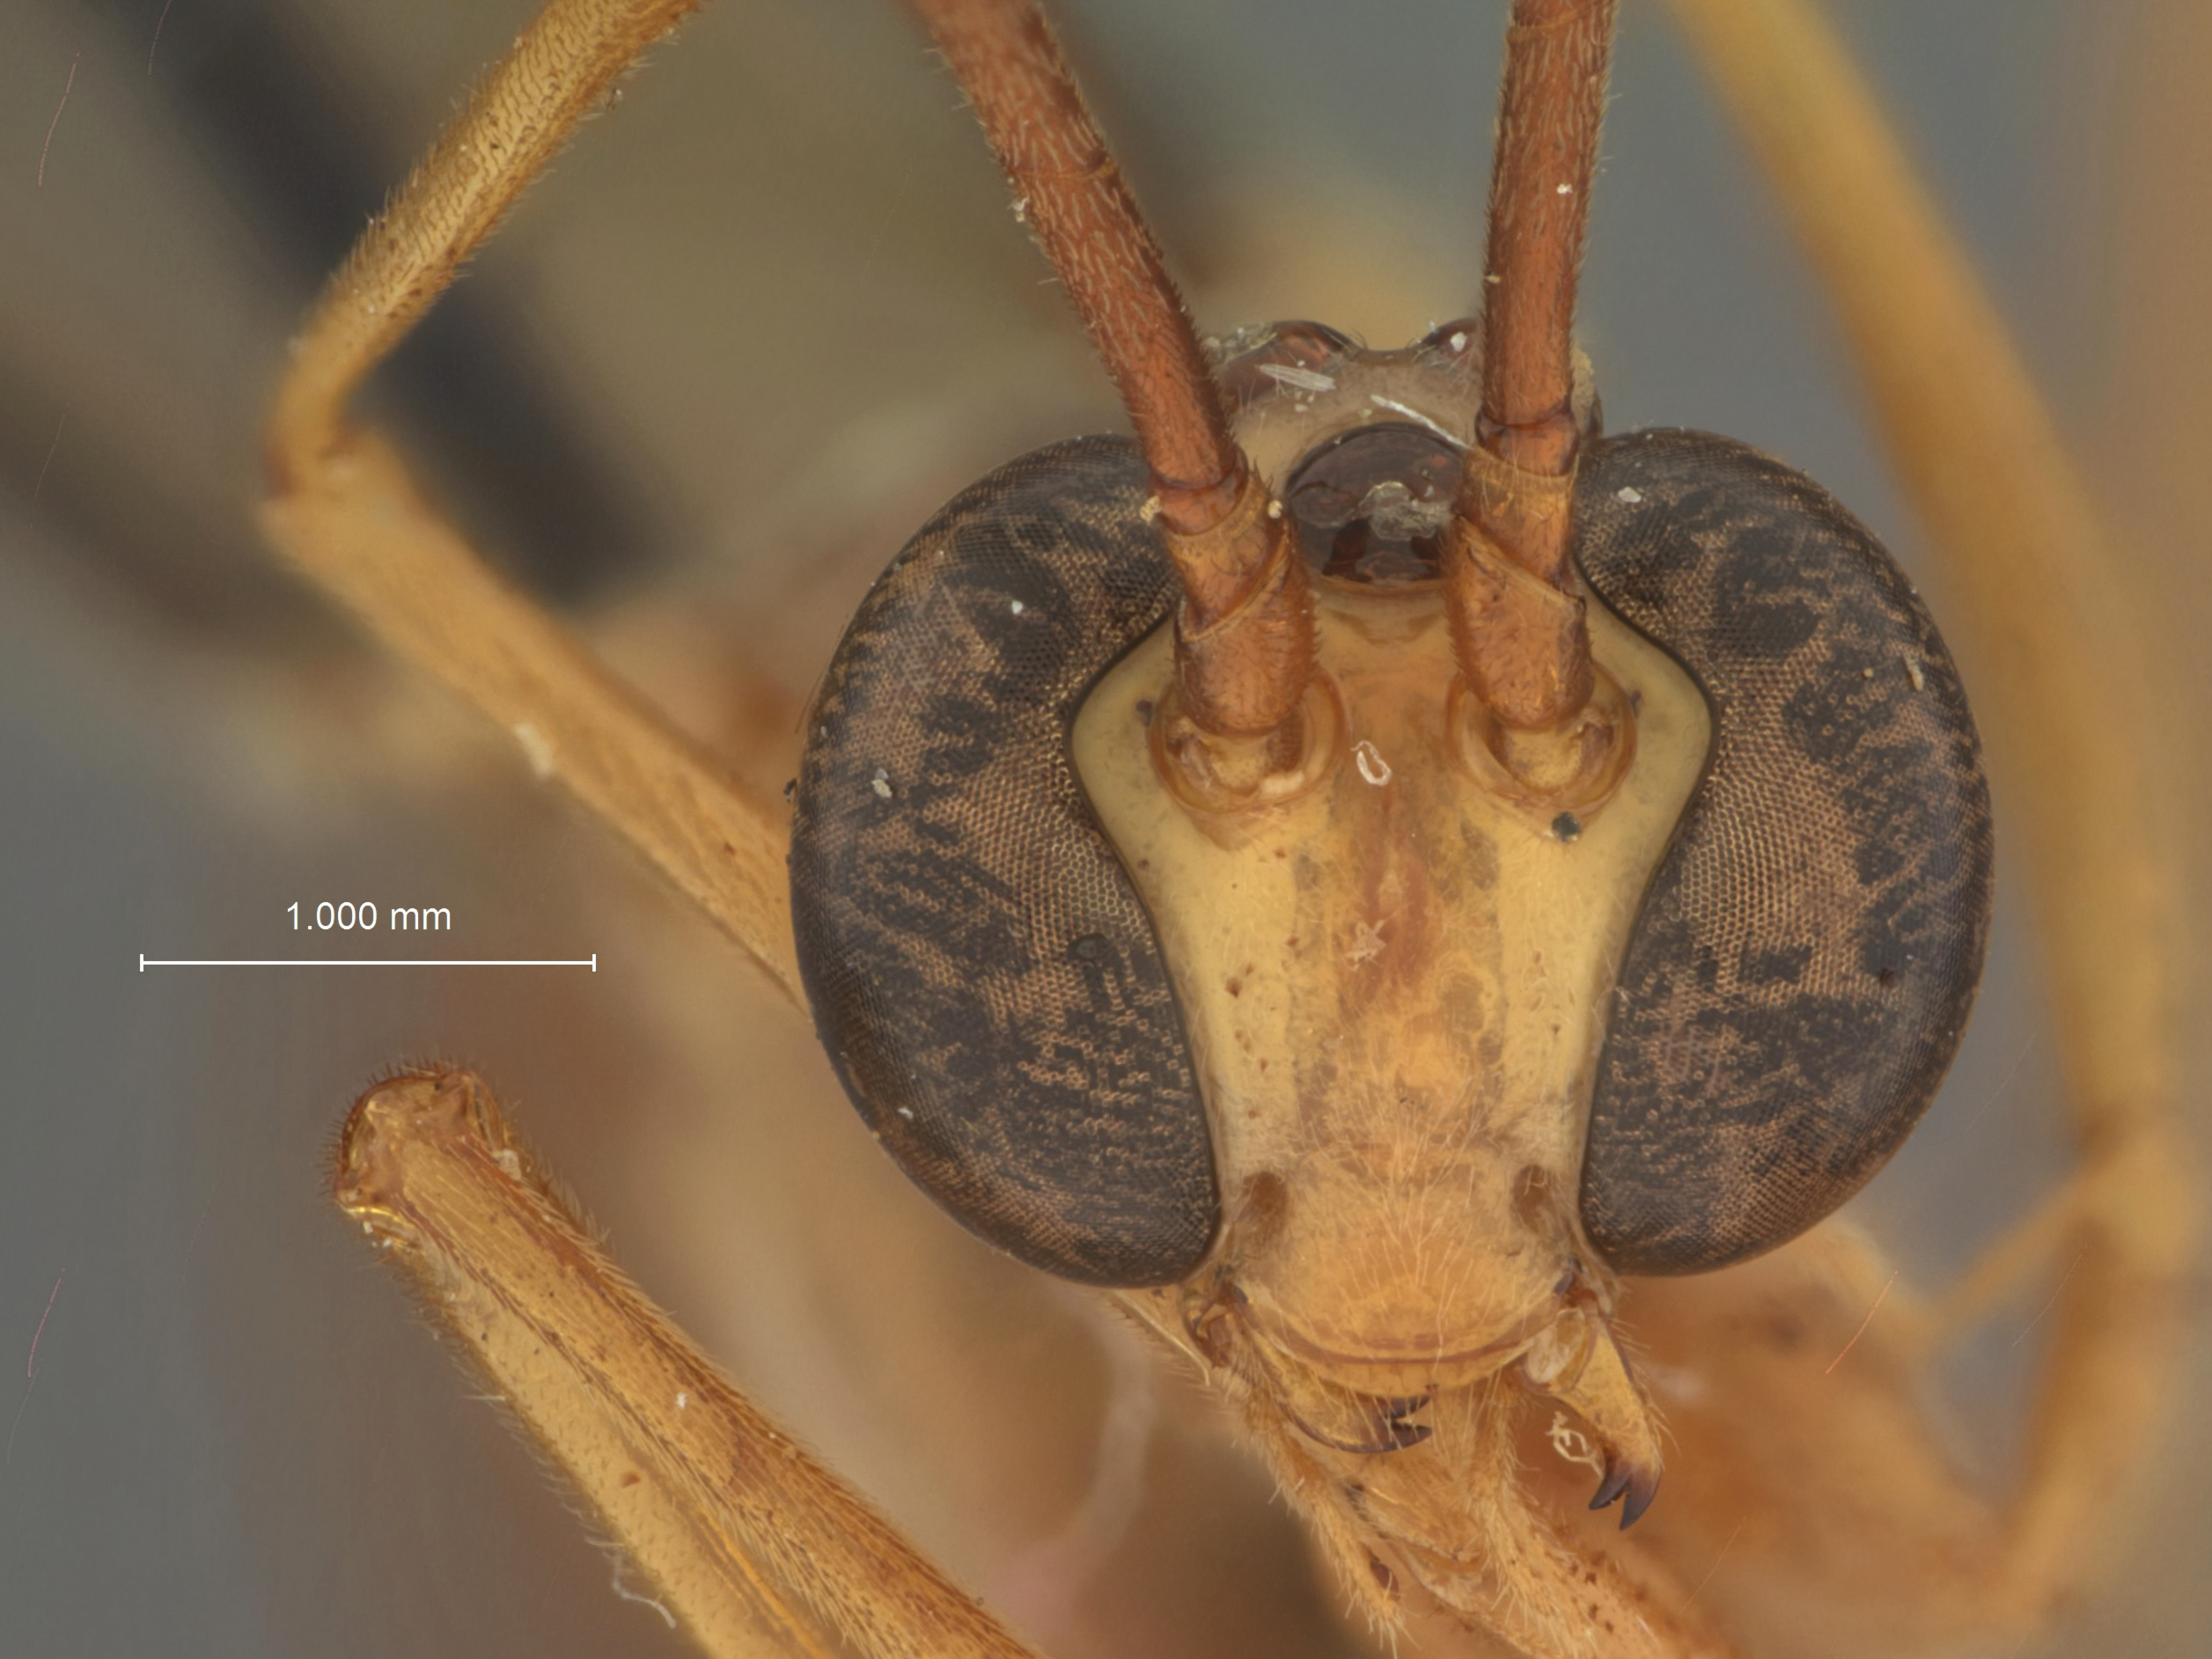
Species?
Enicospilus thetis
